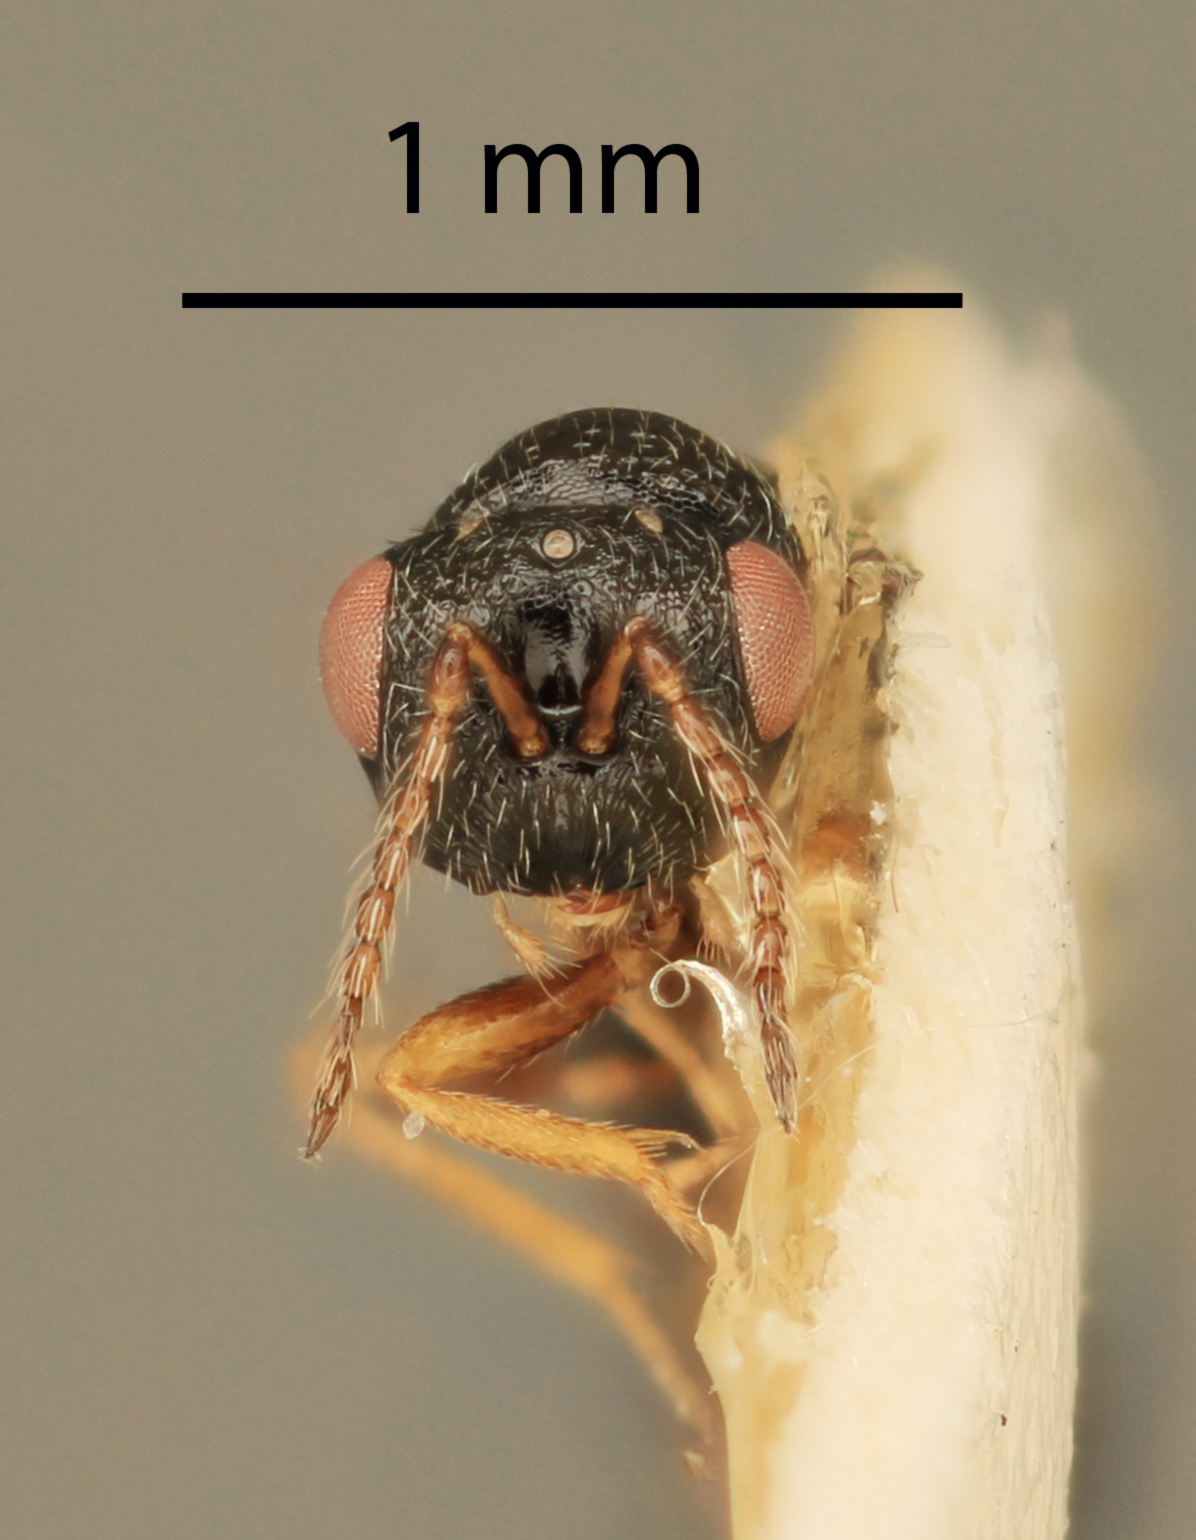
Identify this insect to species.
Eurytoma salicisaquatica
